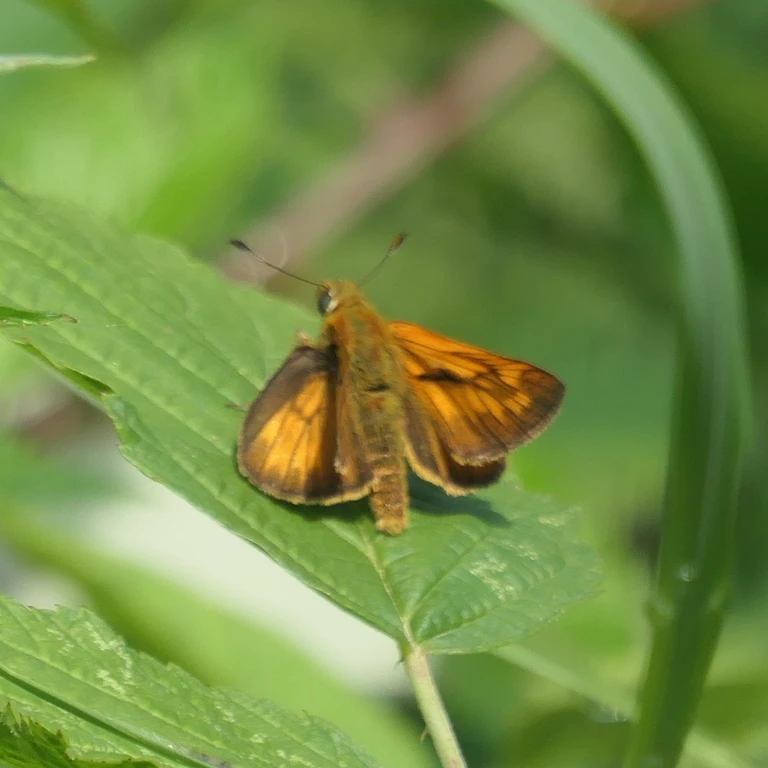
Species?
Ochlodes sylvanus (also Ochlodes venata)
